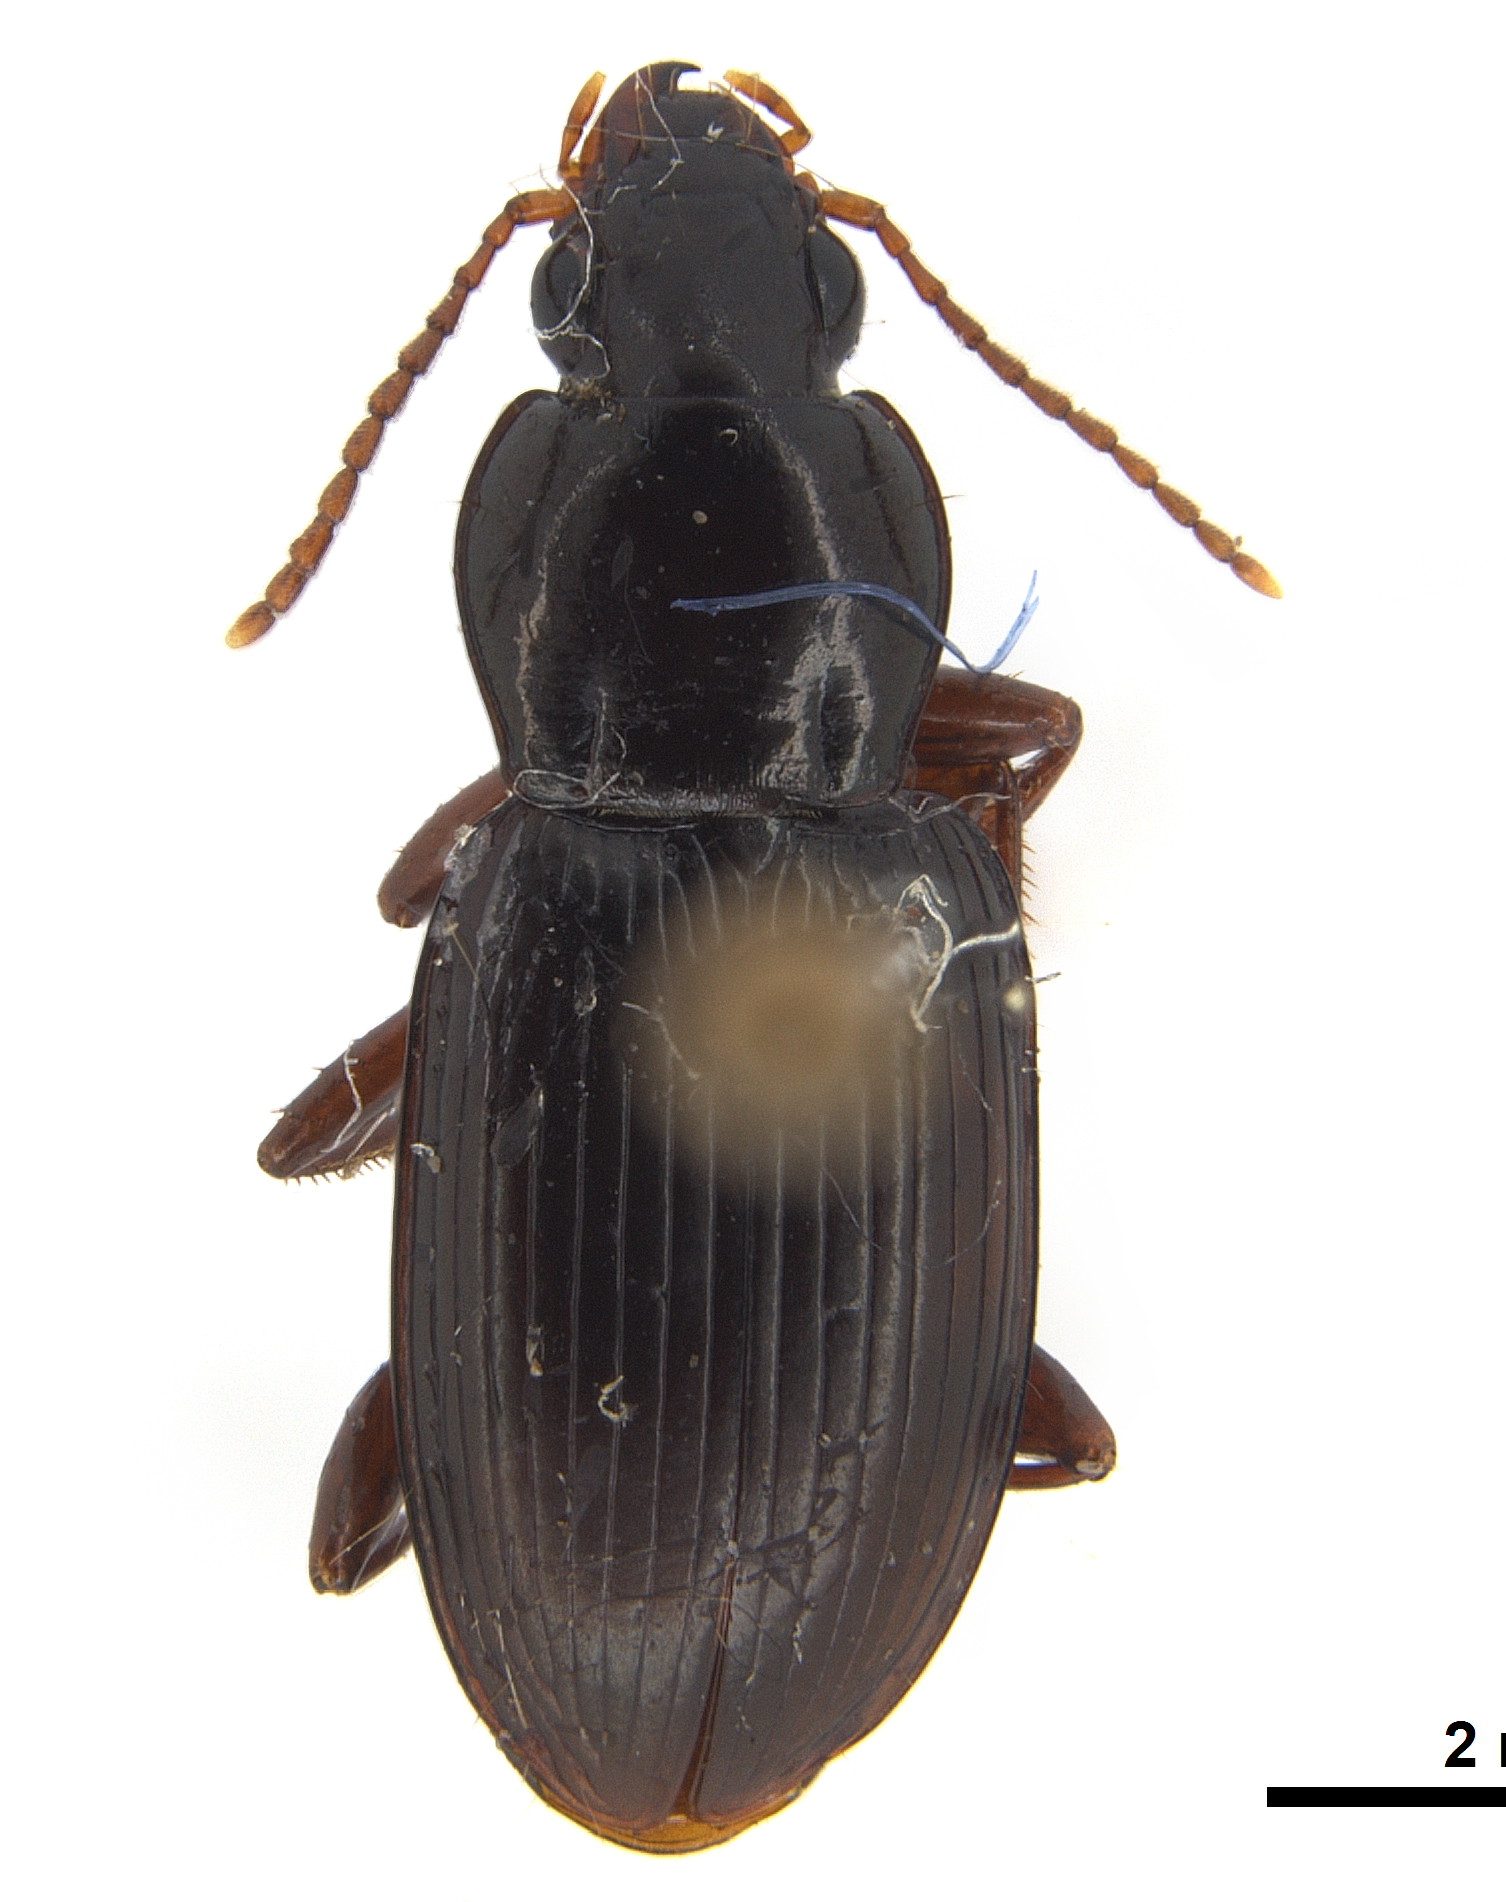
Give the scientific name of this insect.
Parahypates chilensis (also Argutoridius chilensis)
